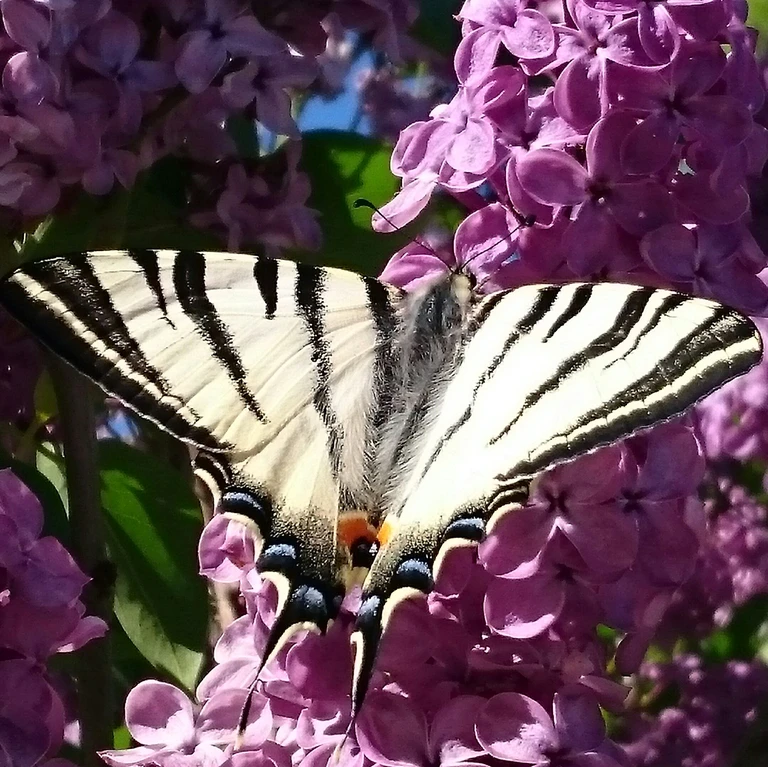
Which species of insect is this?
Iphiclides podalirius
